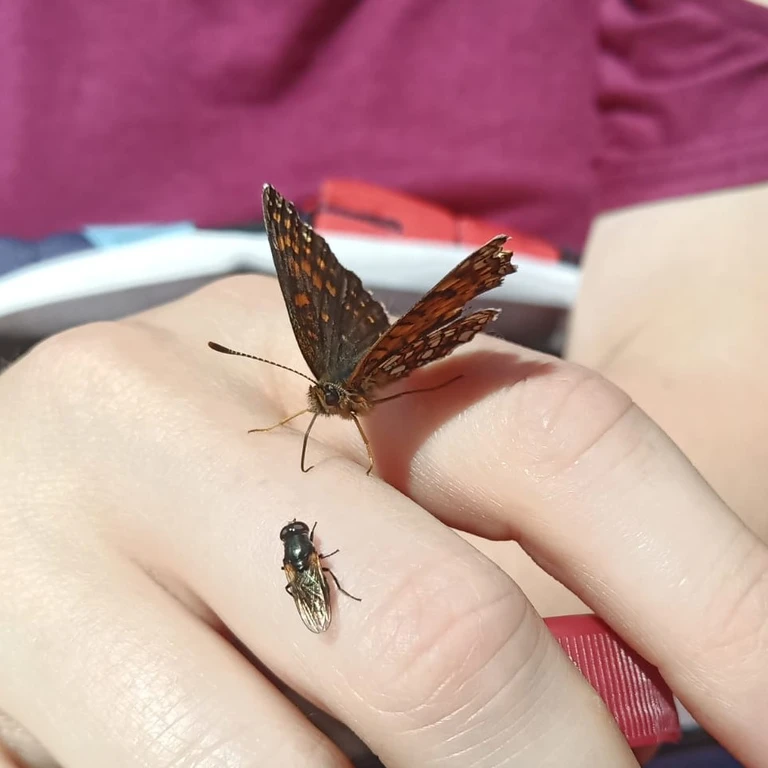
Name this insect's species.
Melitaea diamina
